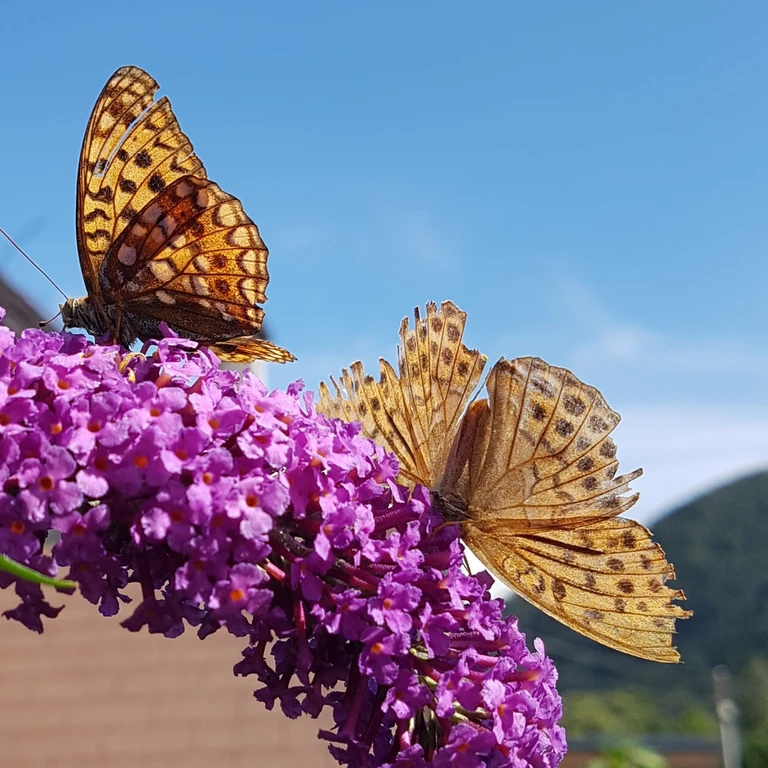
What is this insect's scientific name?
Argynnis paphia
